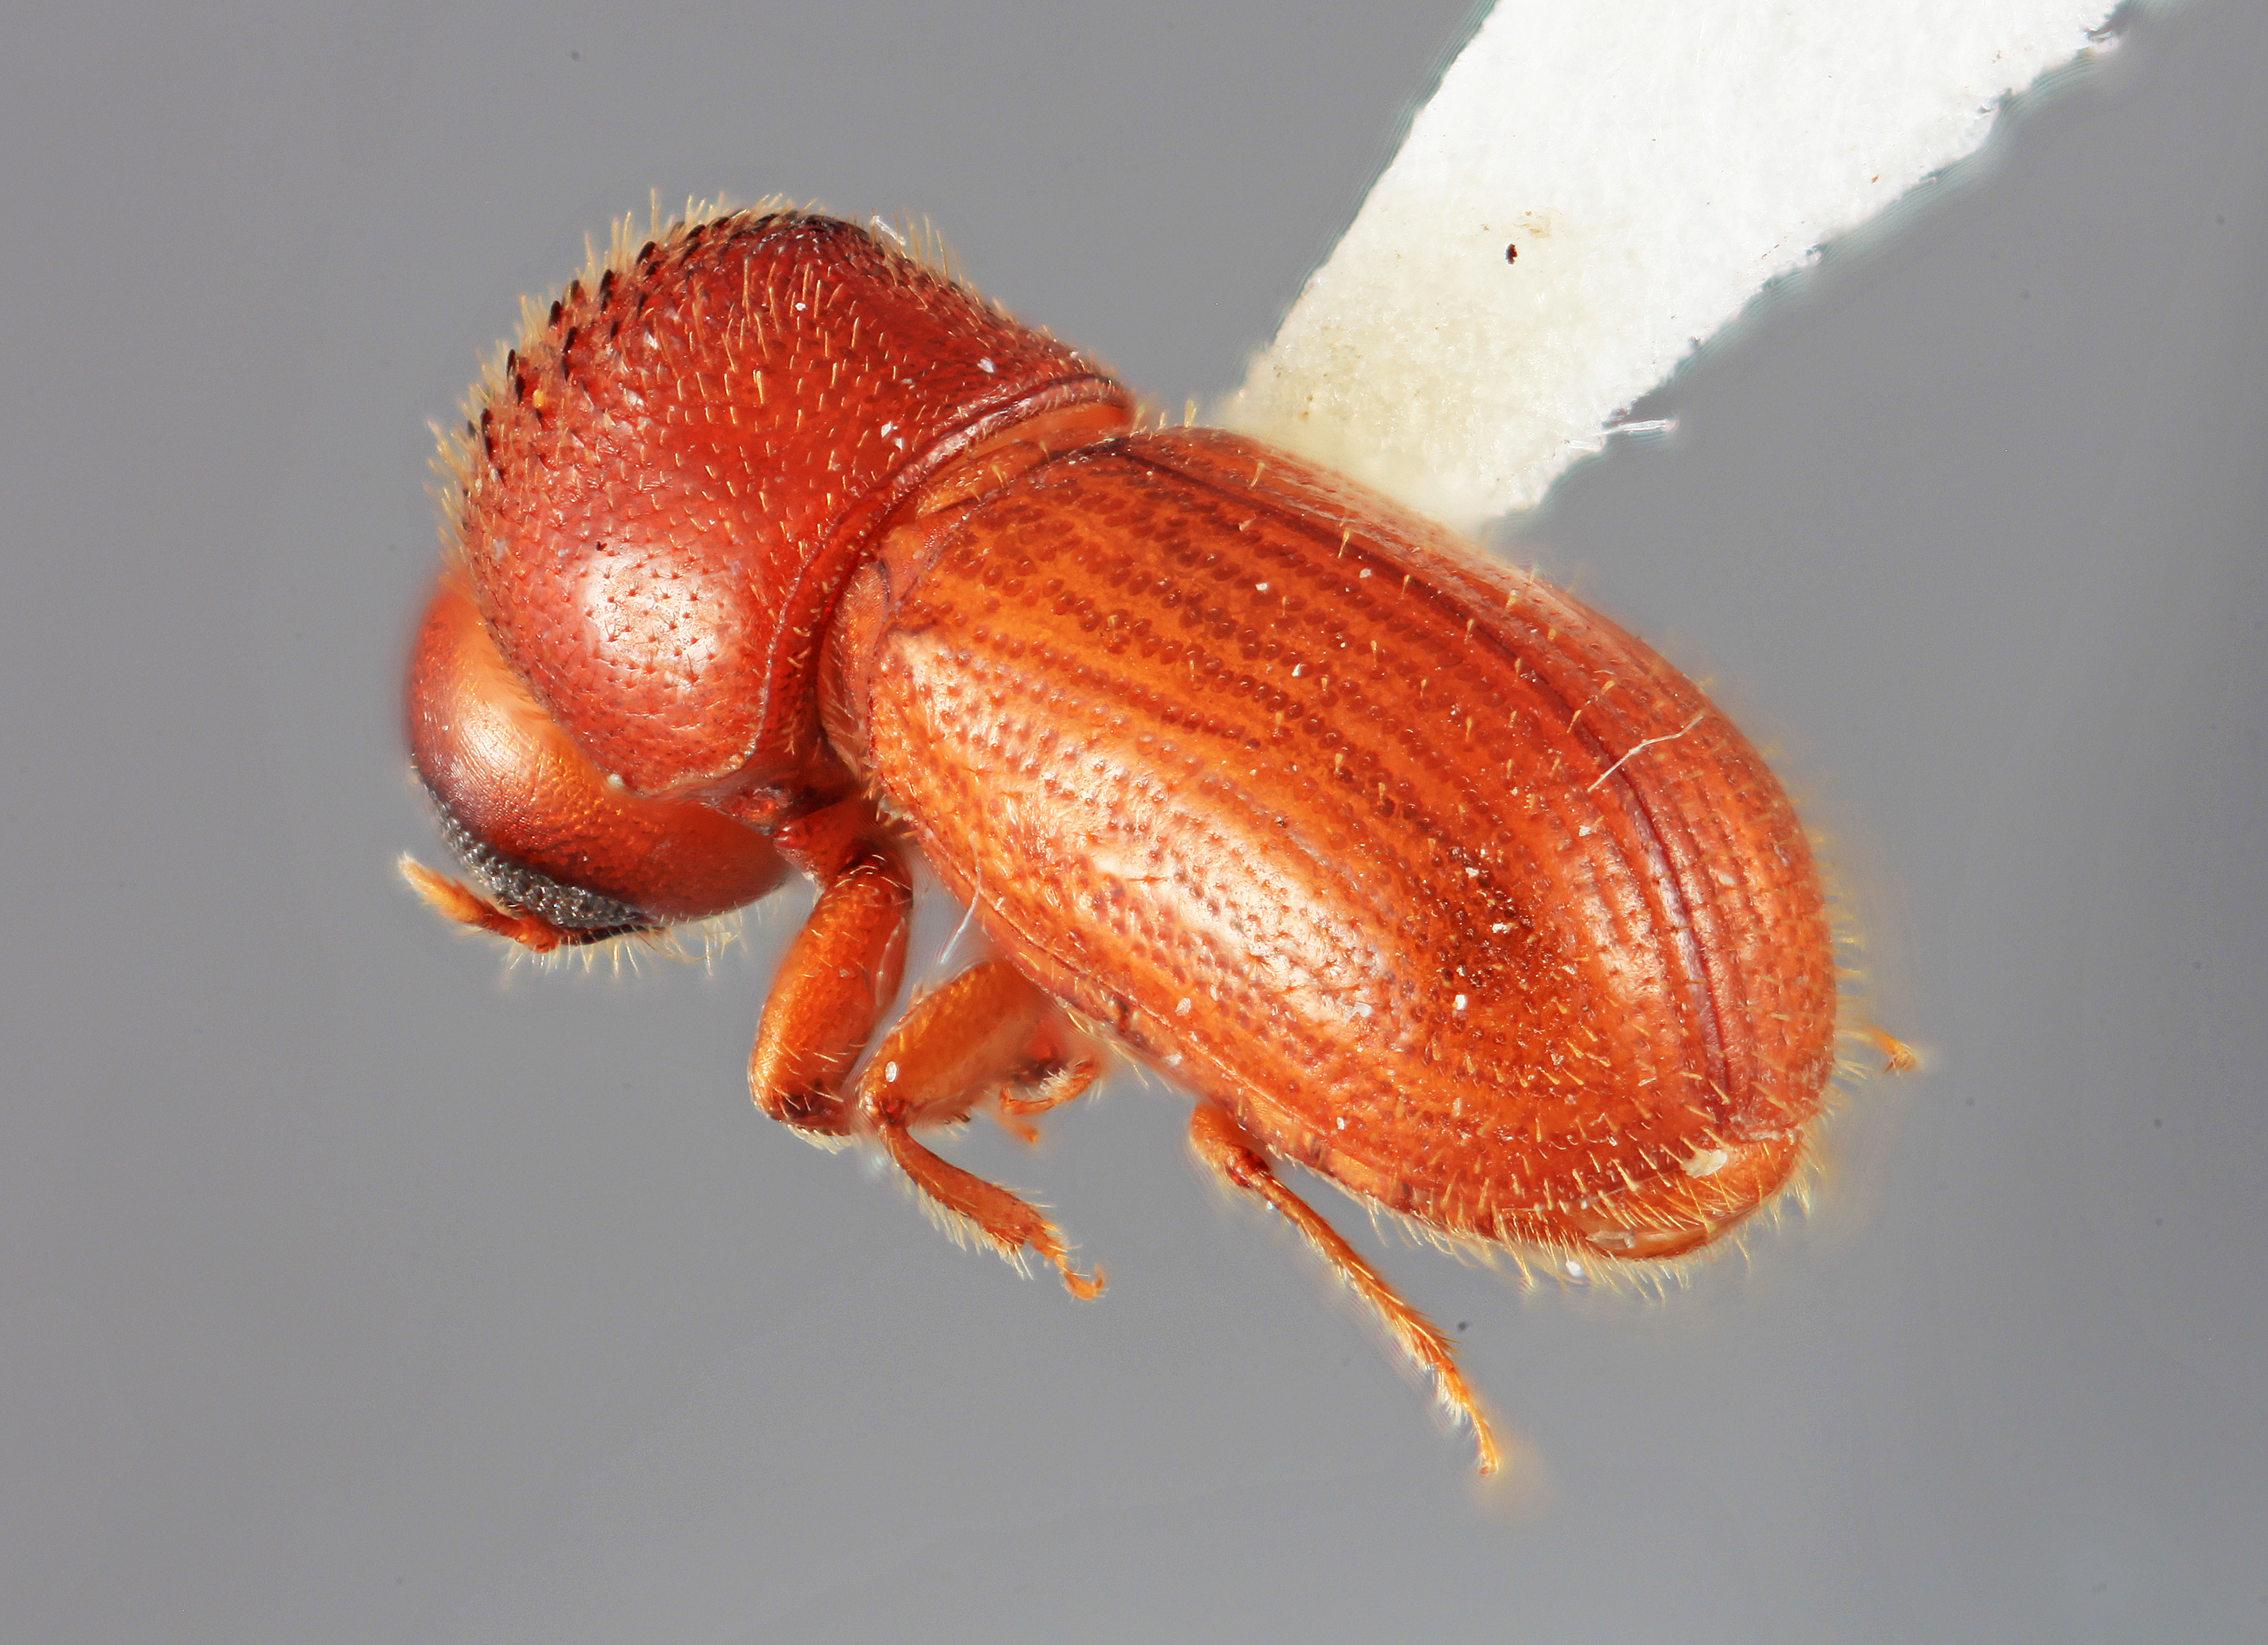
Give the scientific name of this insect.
Cryptocarenus coronatus
